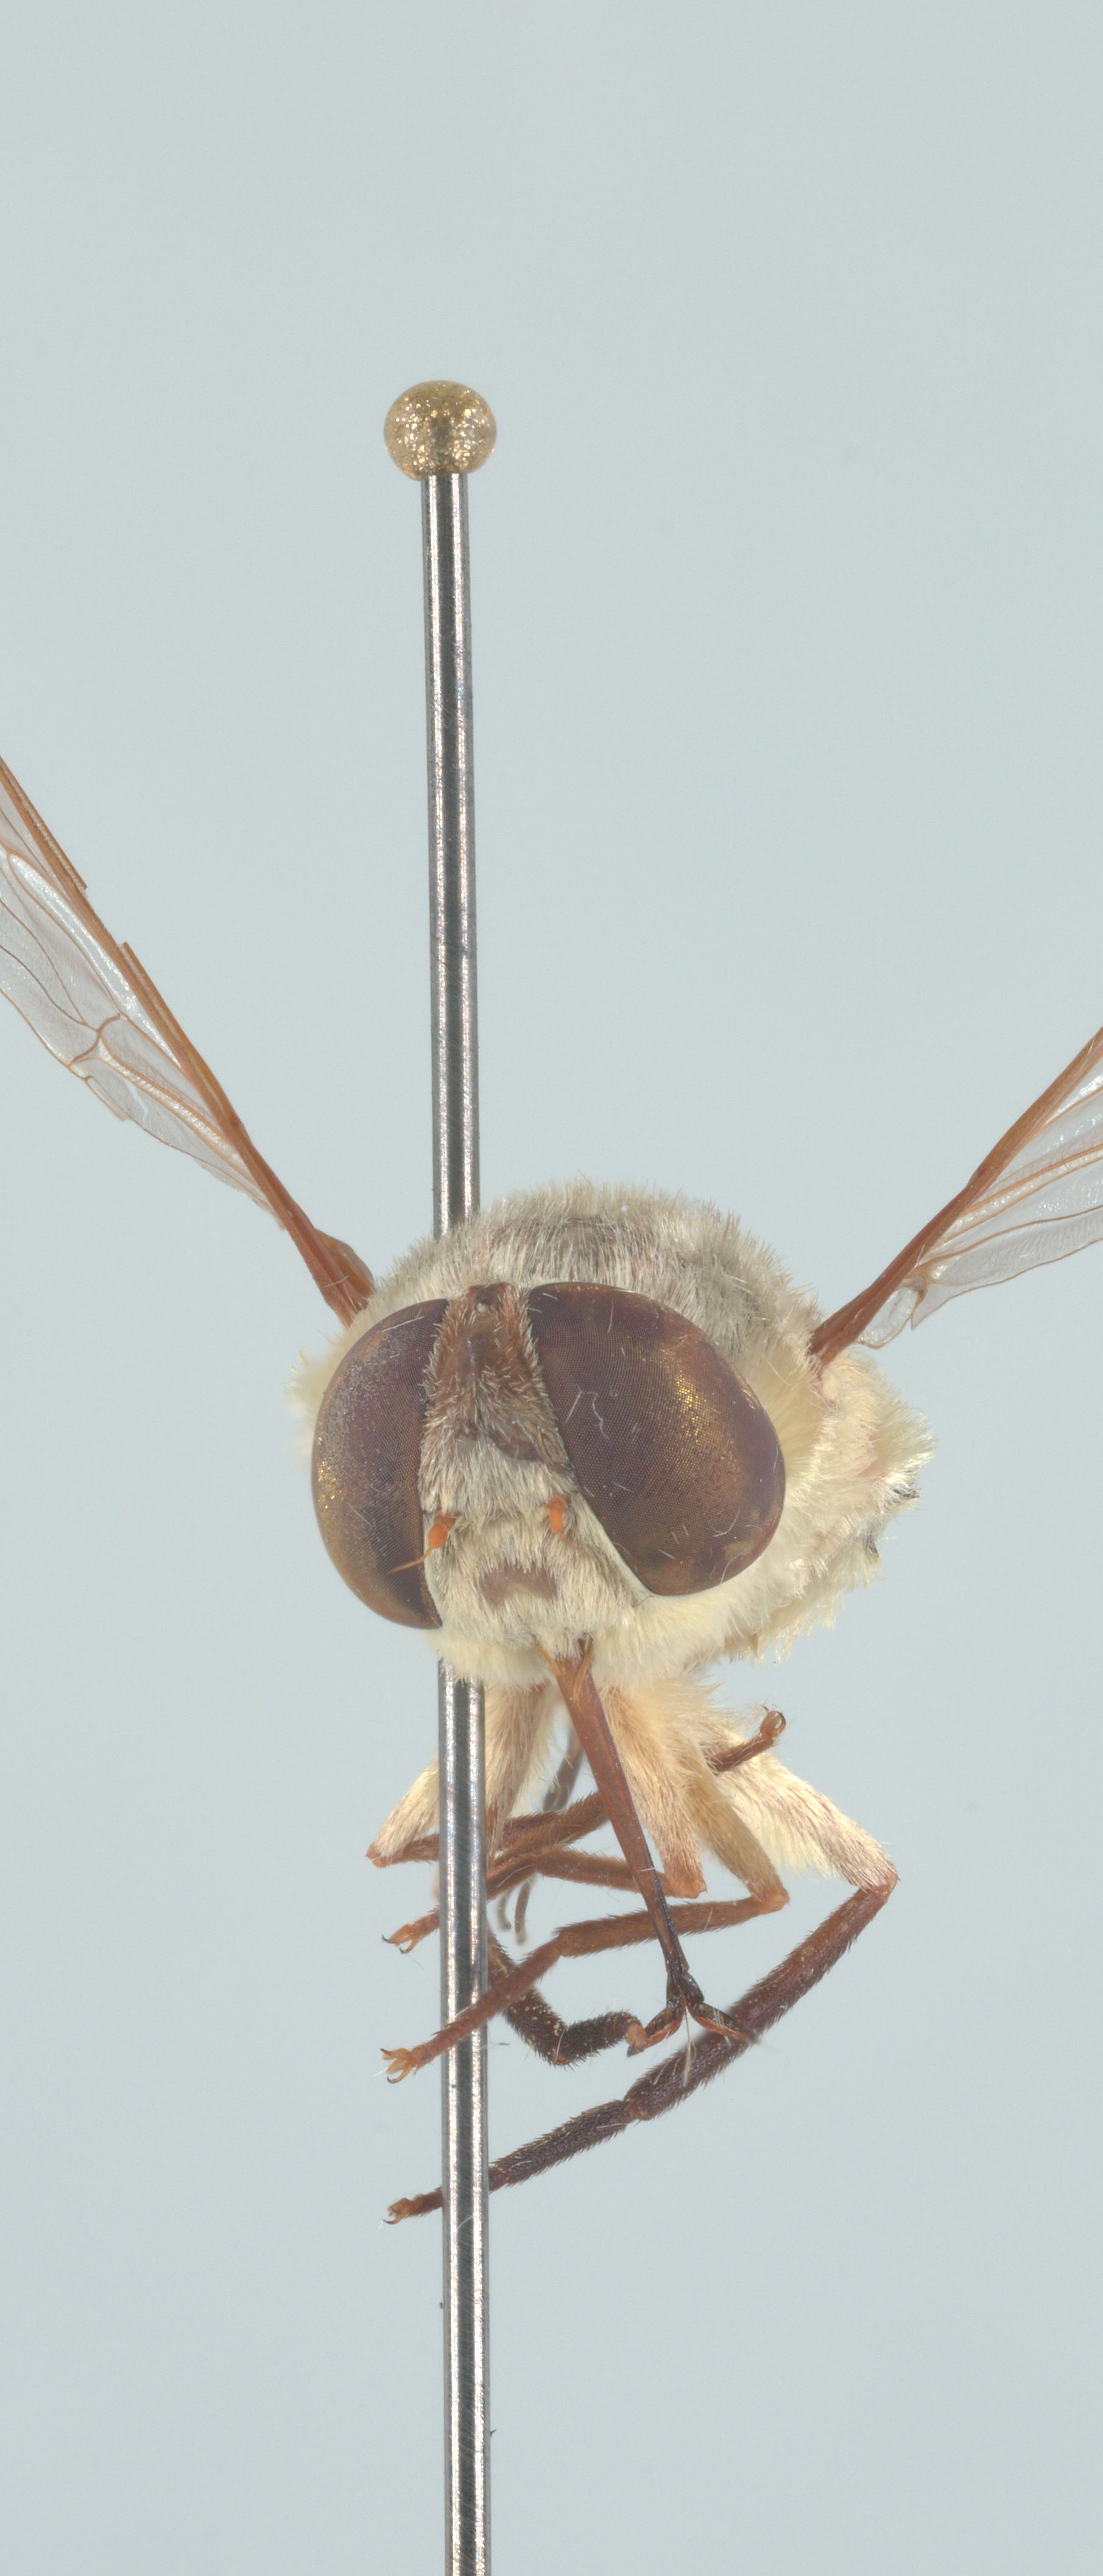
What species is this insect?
Neorhynchocephalus volaticus
